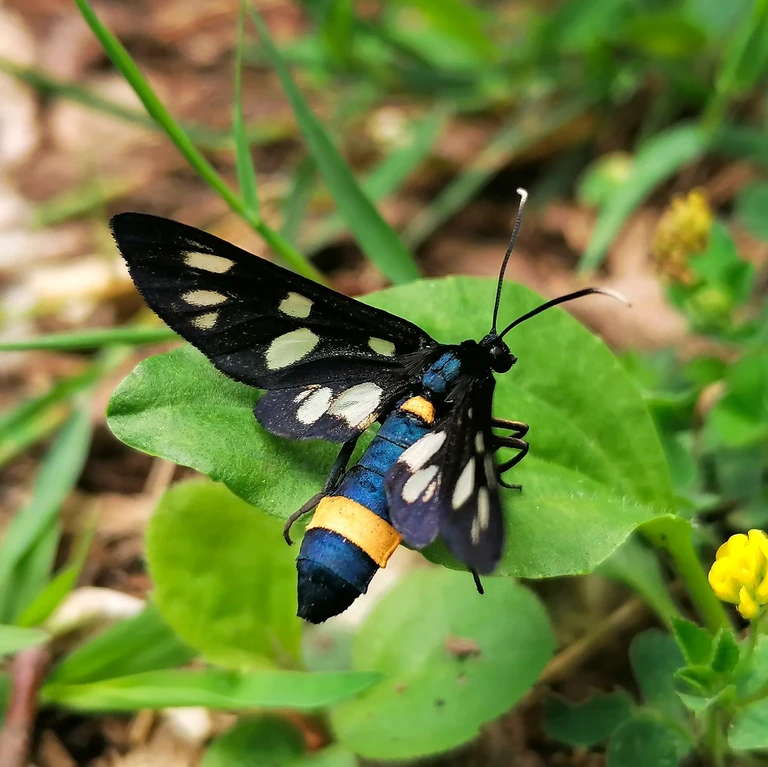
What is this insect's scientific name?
Amata phegea
